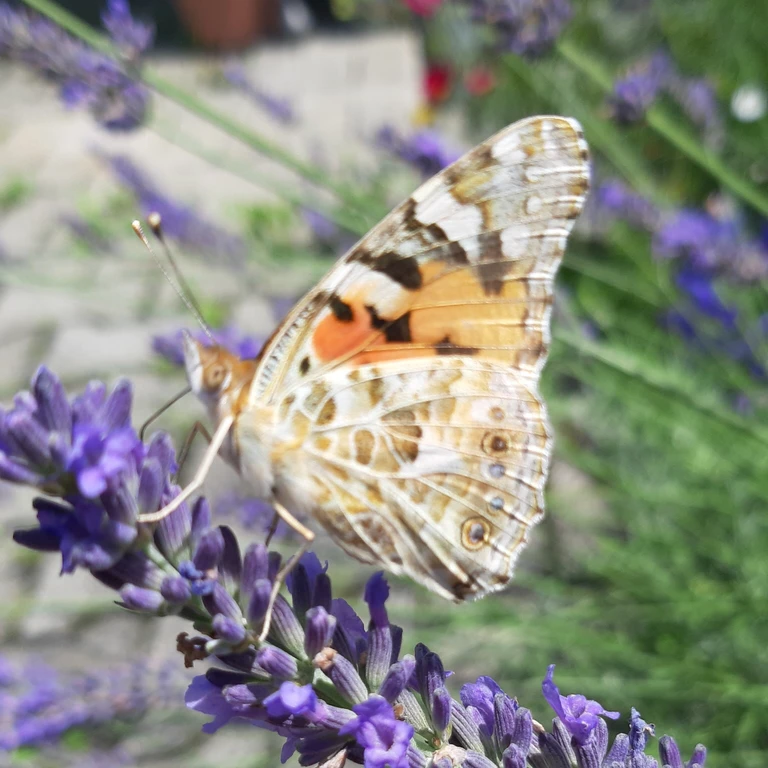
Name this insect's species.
Vanessa cardui
